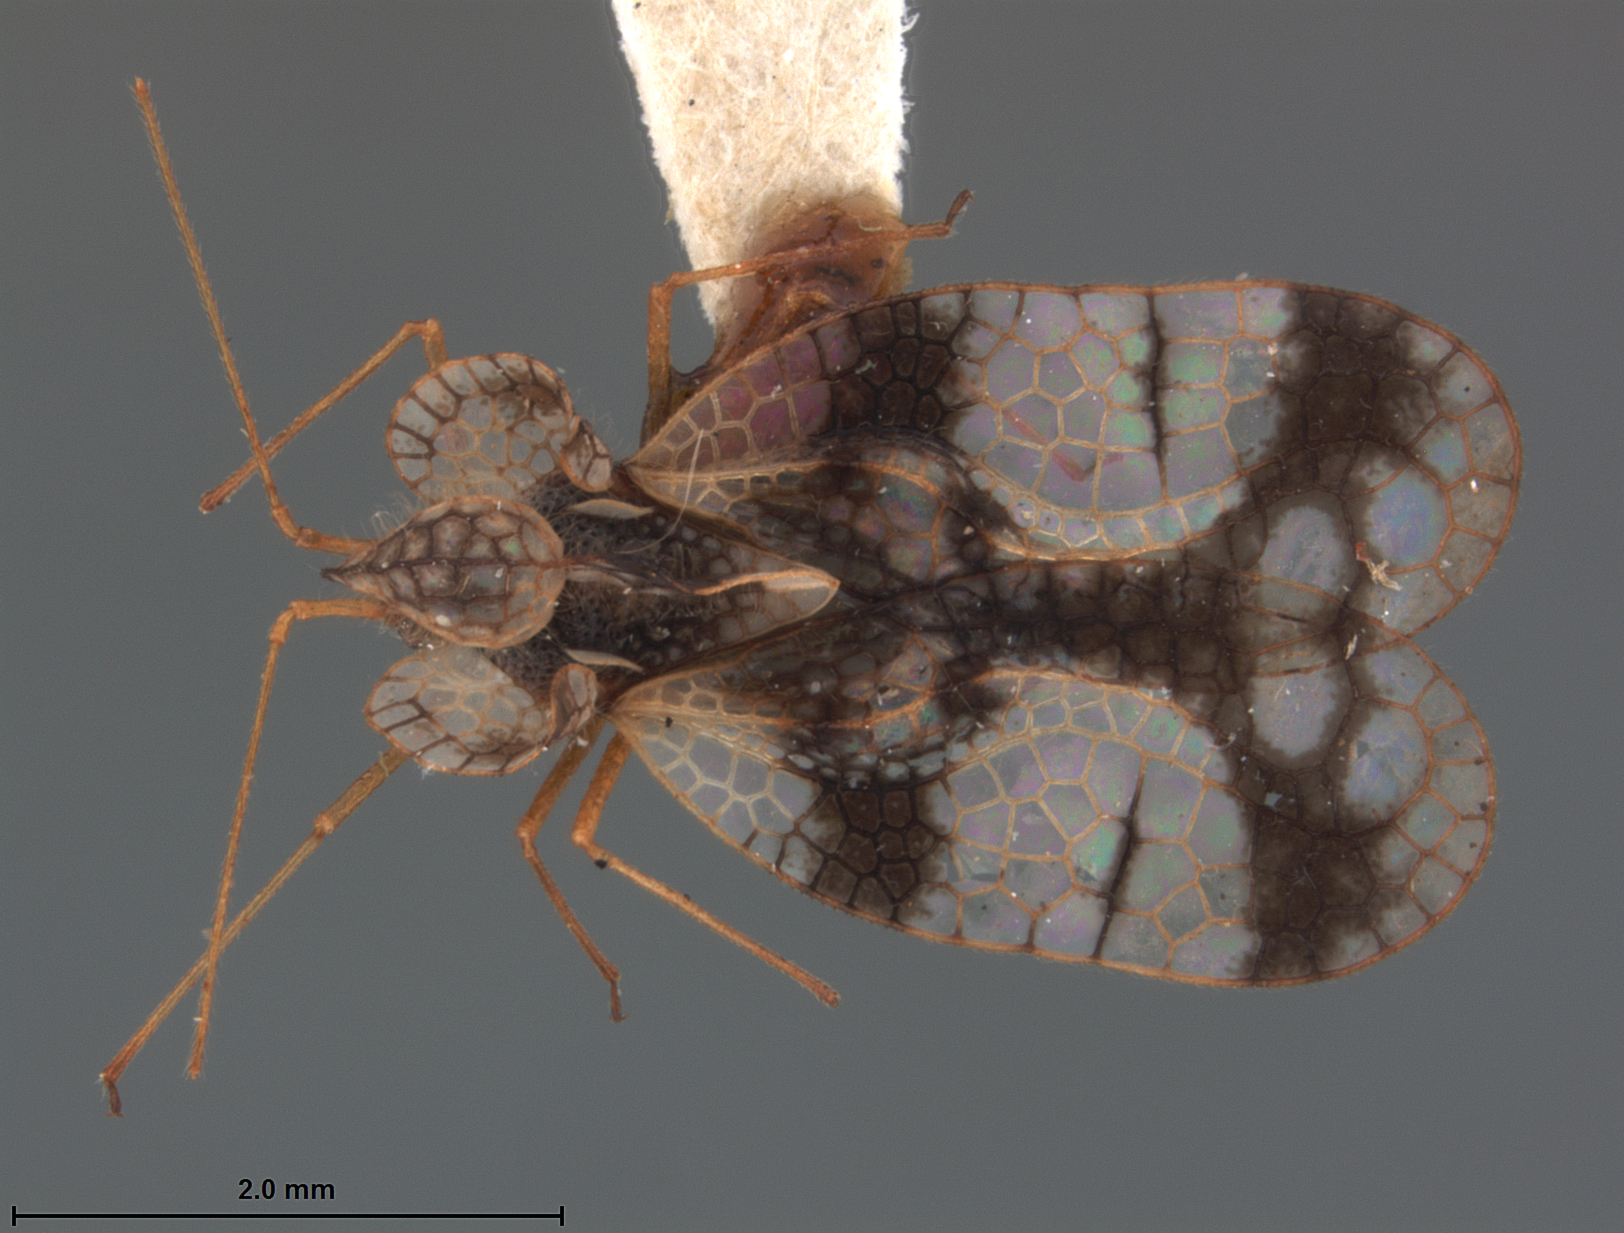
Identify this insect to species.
Stephanitis gressitti
